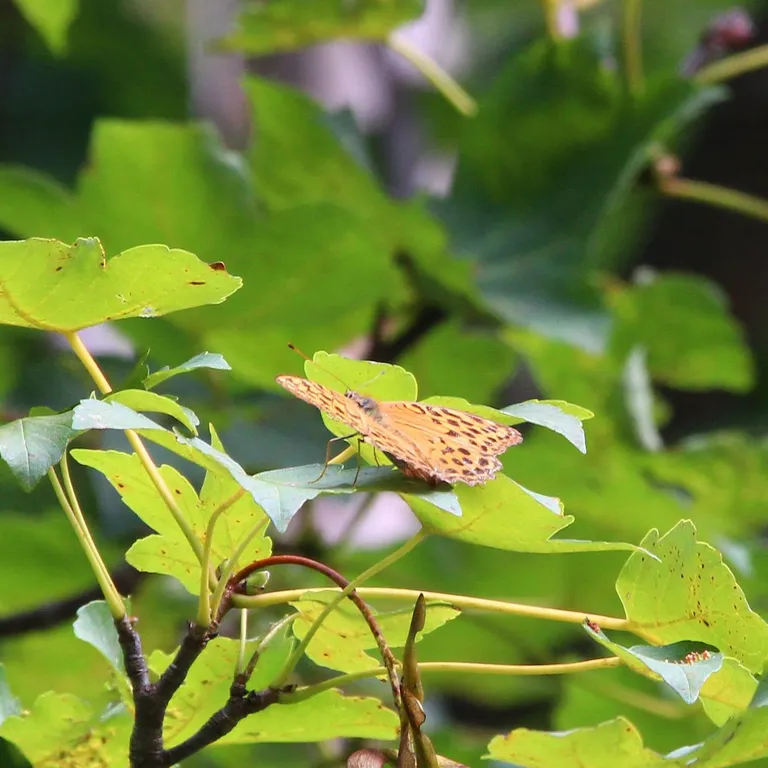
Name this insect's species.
Argynnis paphia
